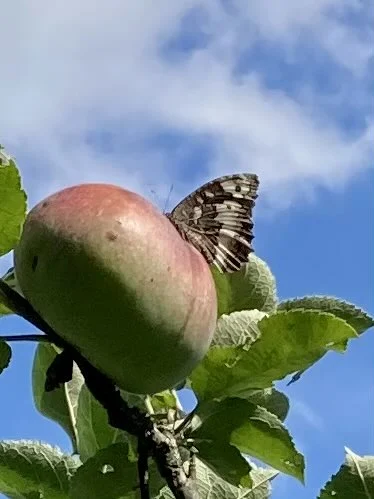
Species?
Brintesia circe
